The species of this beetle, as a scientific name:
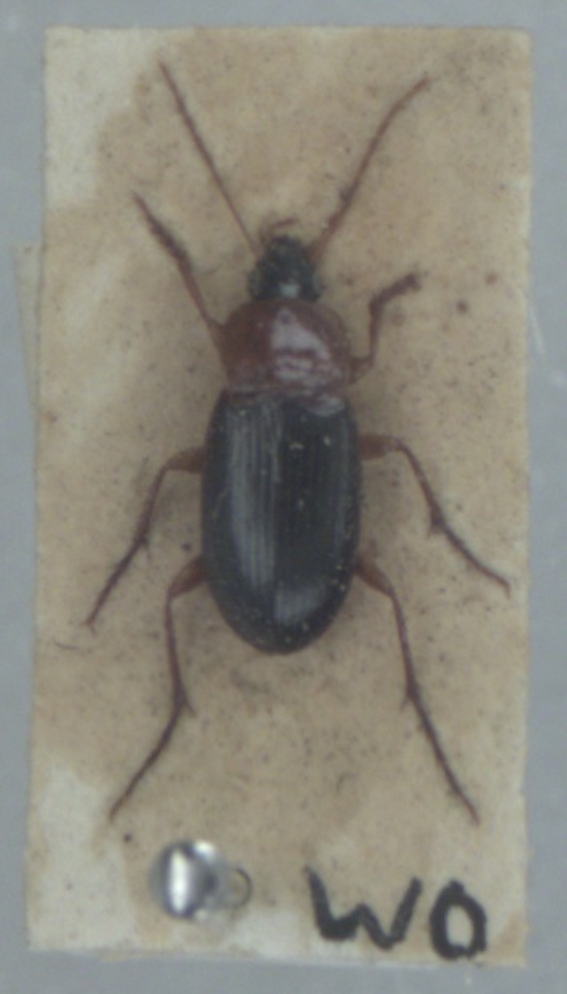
Calathus melanocephalus
